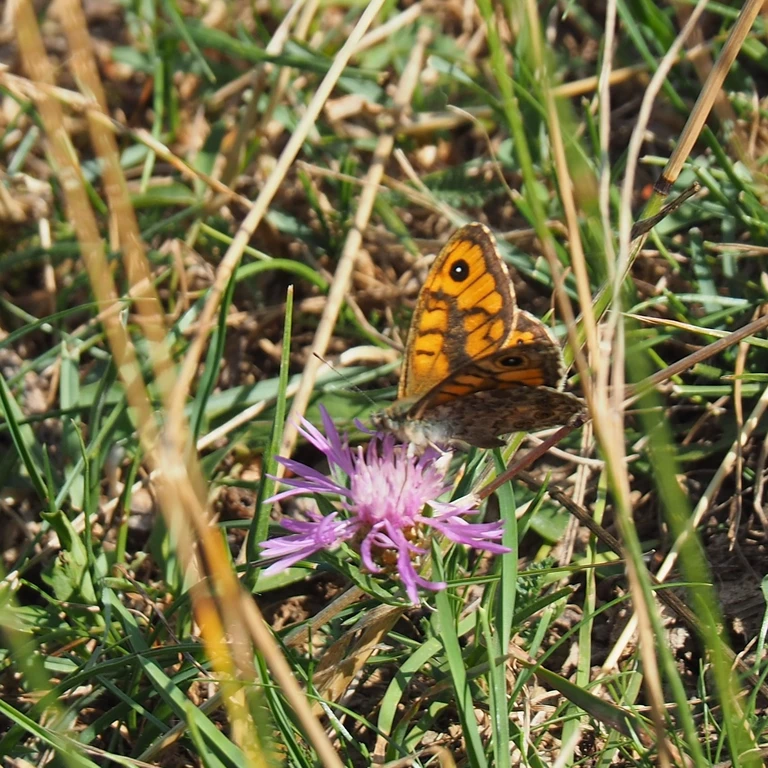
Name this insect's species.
Lasiommata megera (also Pararge megera)
